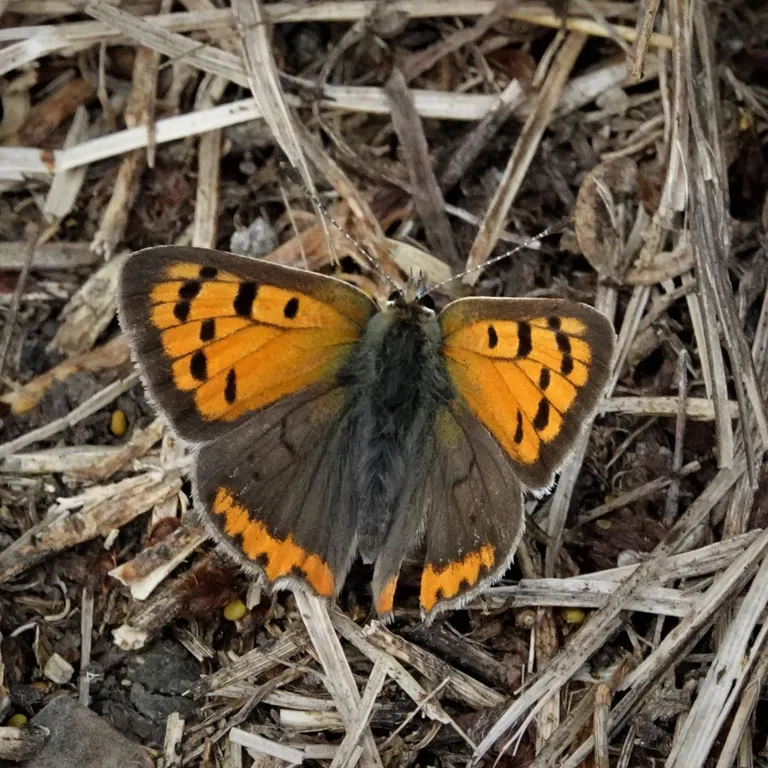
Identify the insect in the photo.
Lycaena phlaeas
